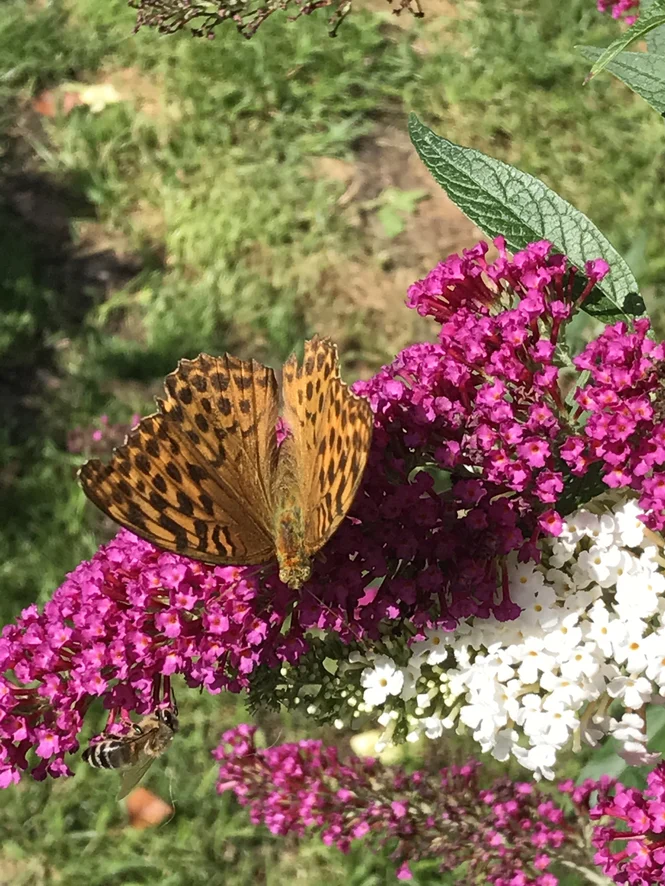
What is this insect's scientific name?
Argynnis paphia
